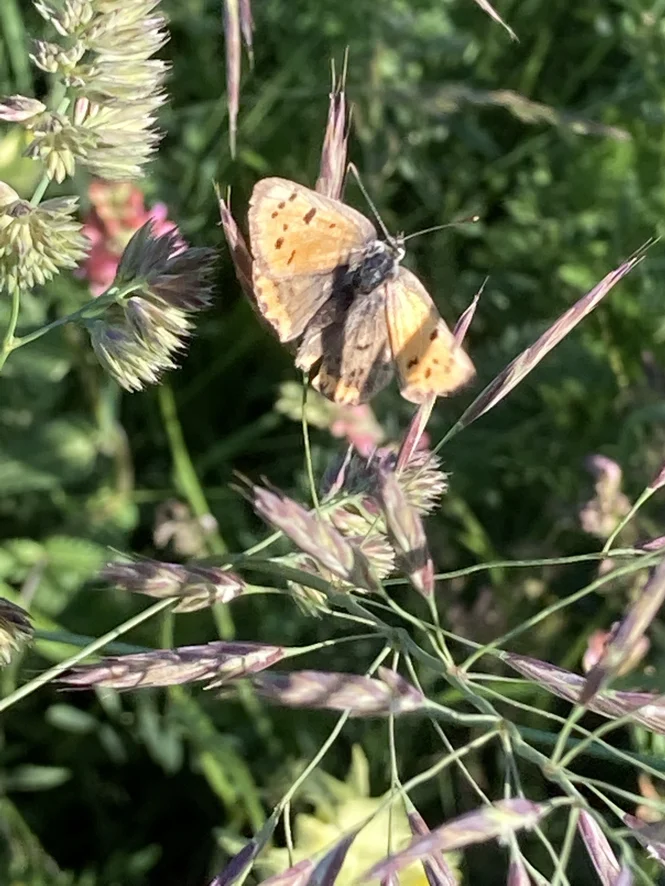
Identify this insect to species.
Lycaena phlaeas
